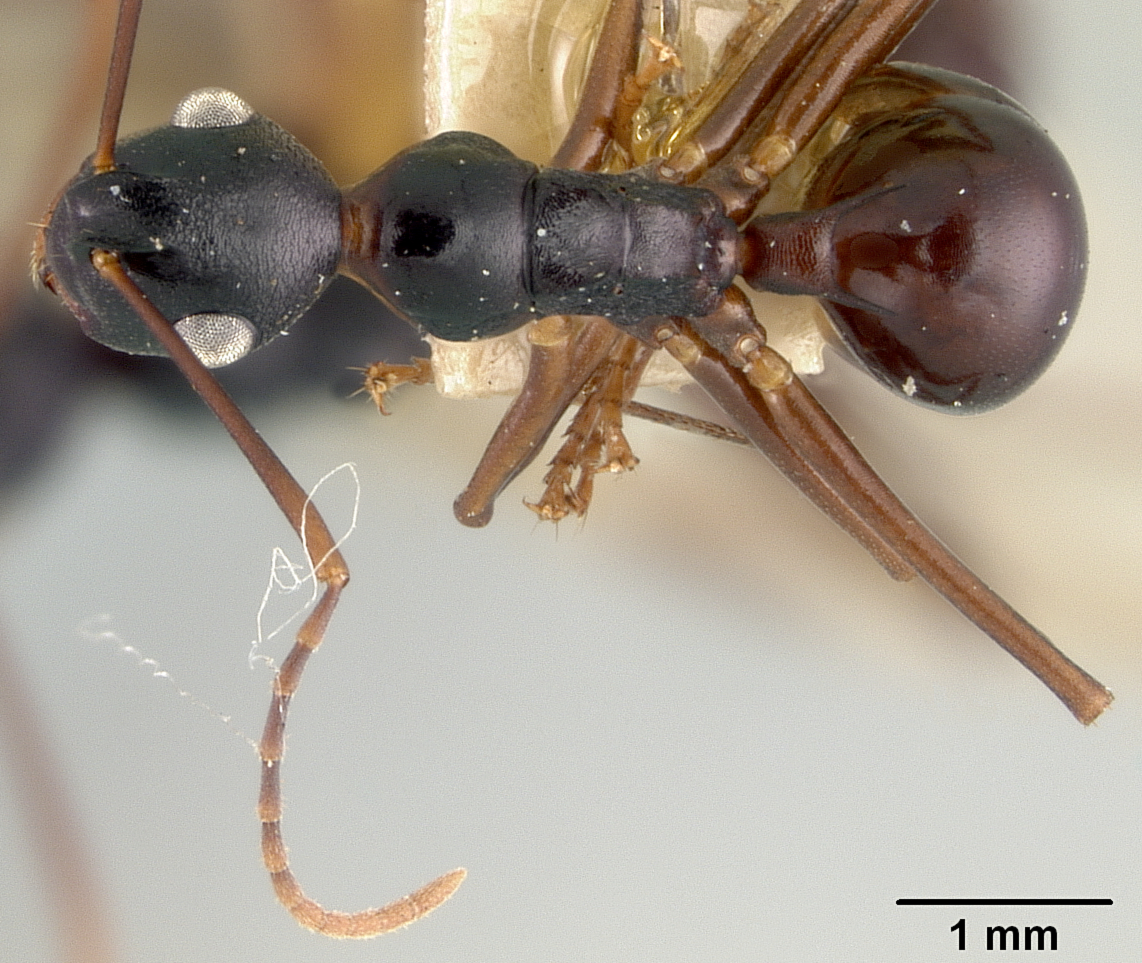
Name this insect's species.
Polyrhachis osae
